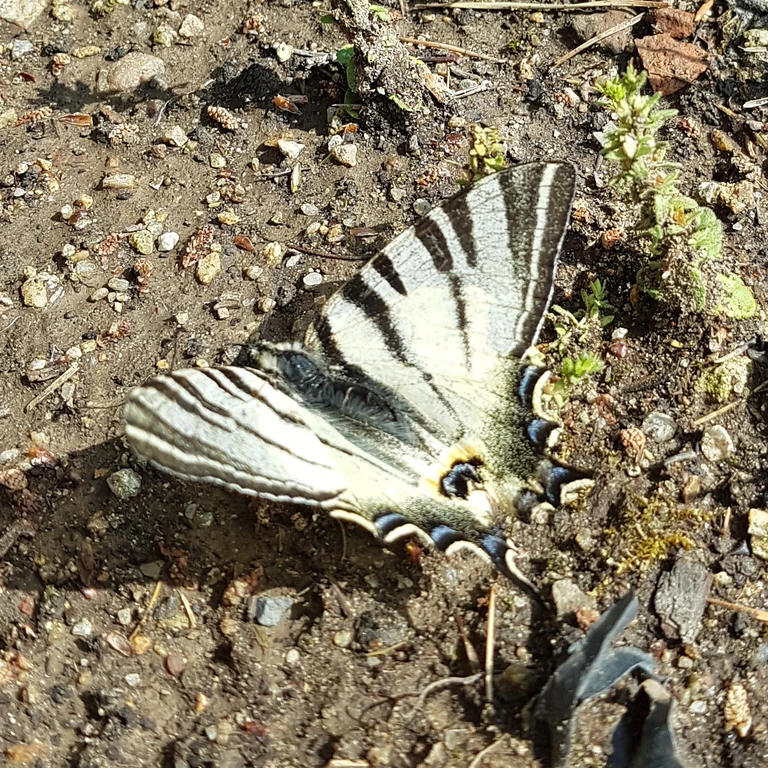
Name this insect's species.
Iphiclides podalirius
